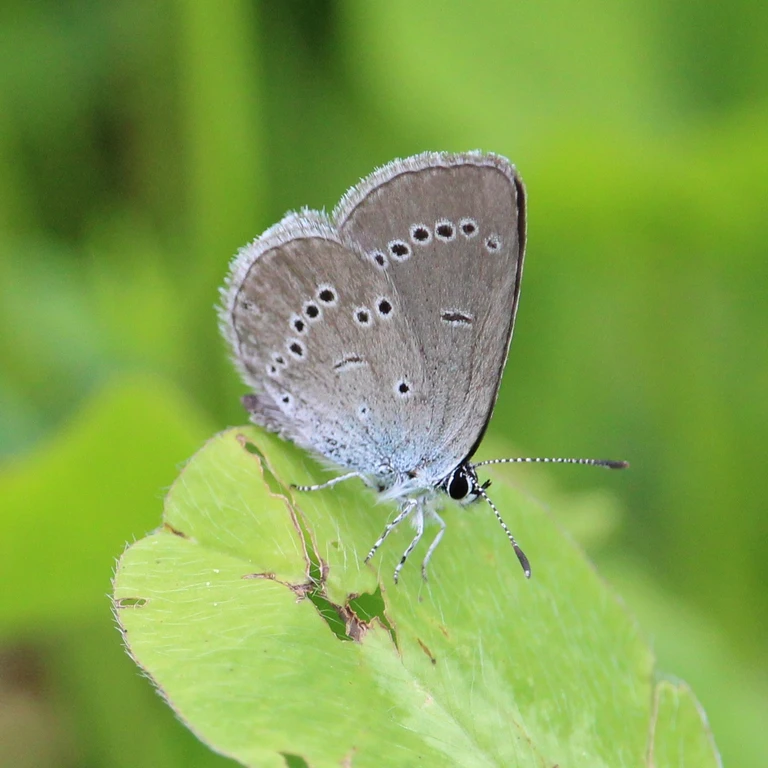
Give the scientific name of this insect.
Cupido minimus
